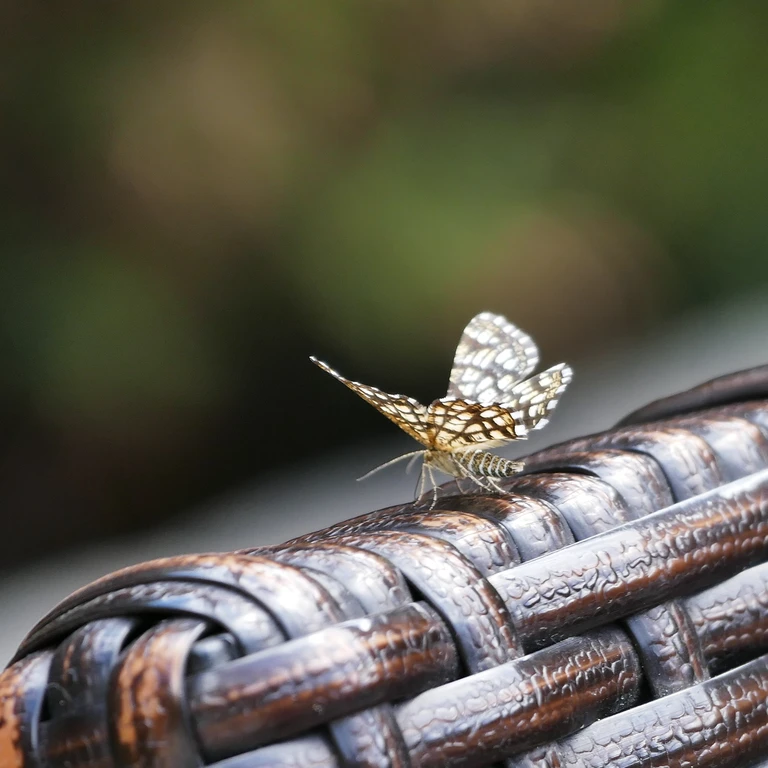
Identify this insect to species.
Chiasmia clathrata
